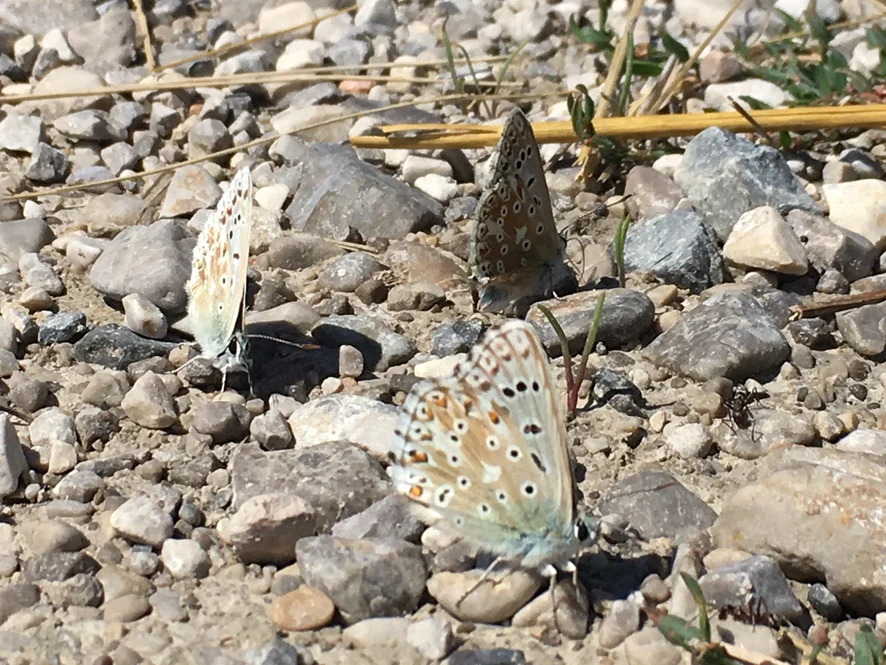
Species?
Lysandra coridon
